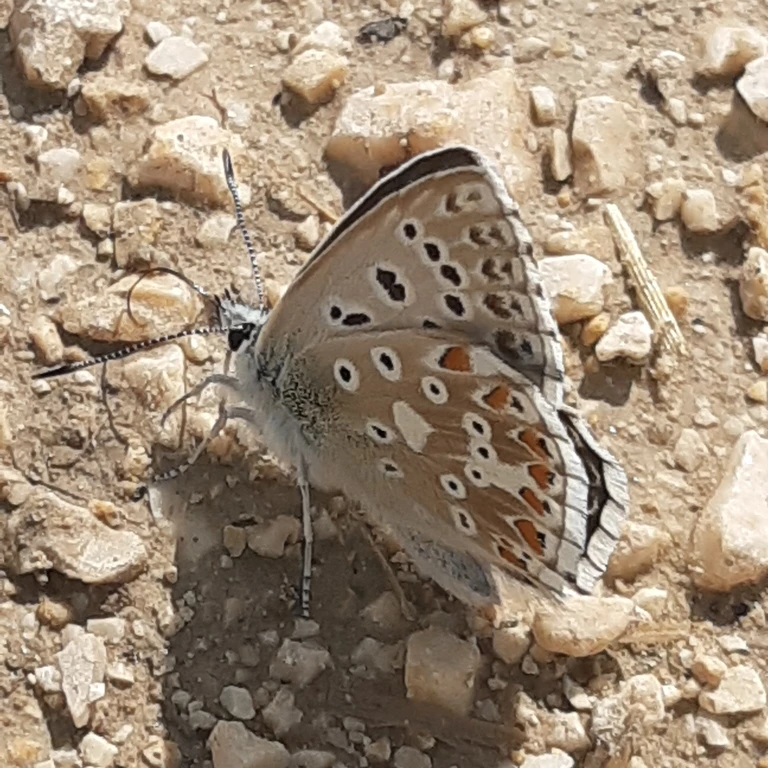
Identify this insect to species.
Lysandra coridon
